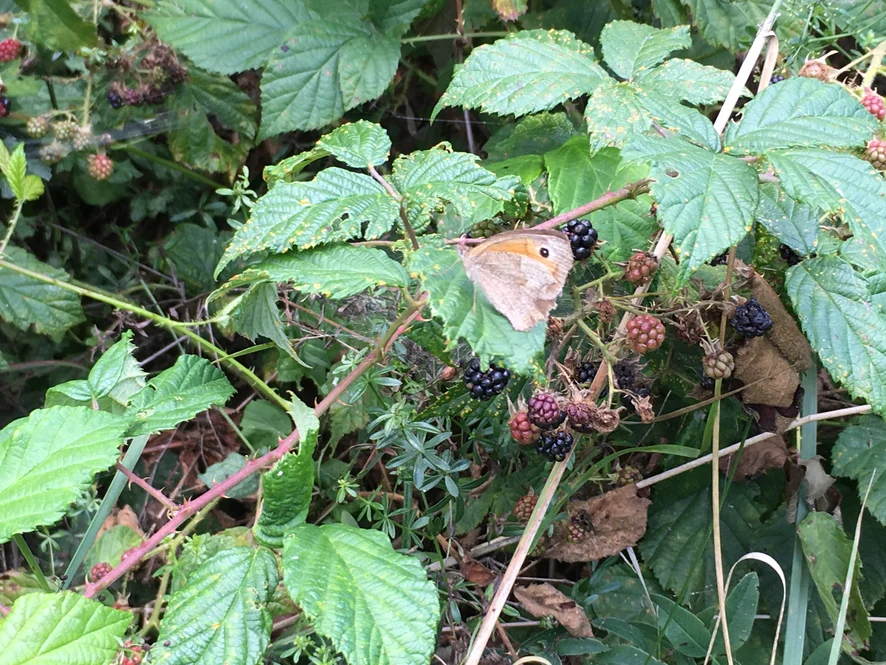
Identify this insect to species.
Maniola jurtina
